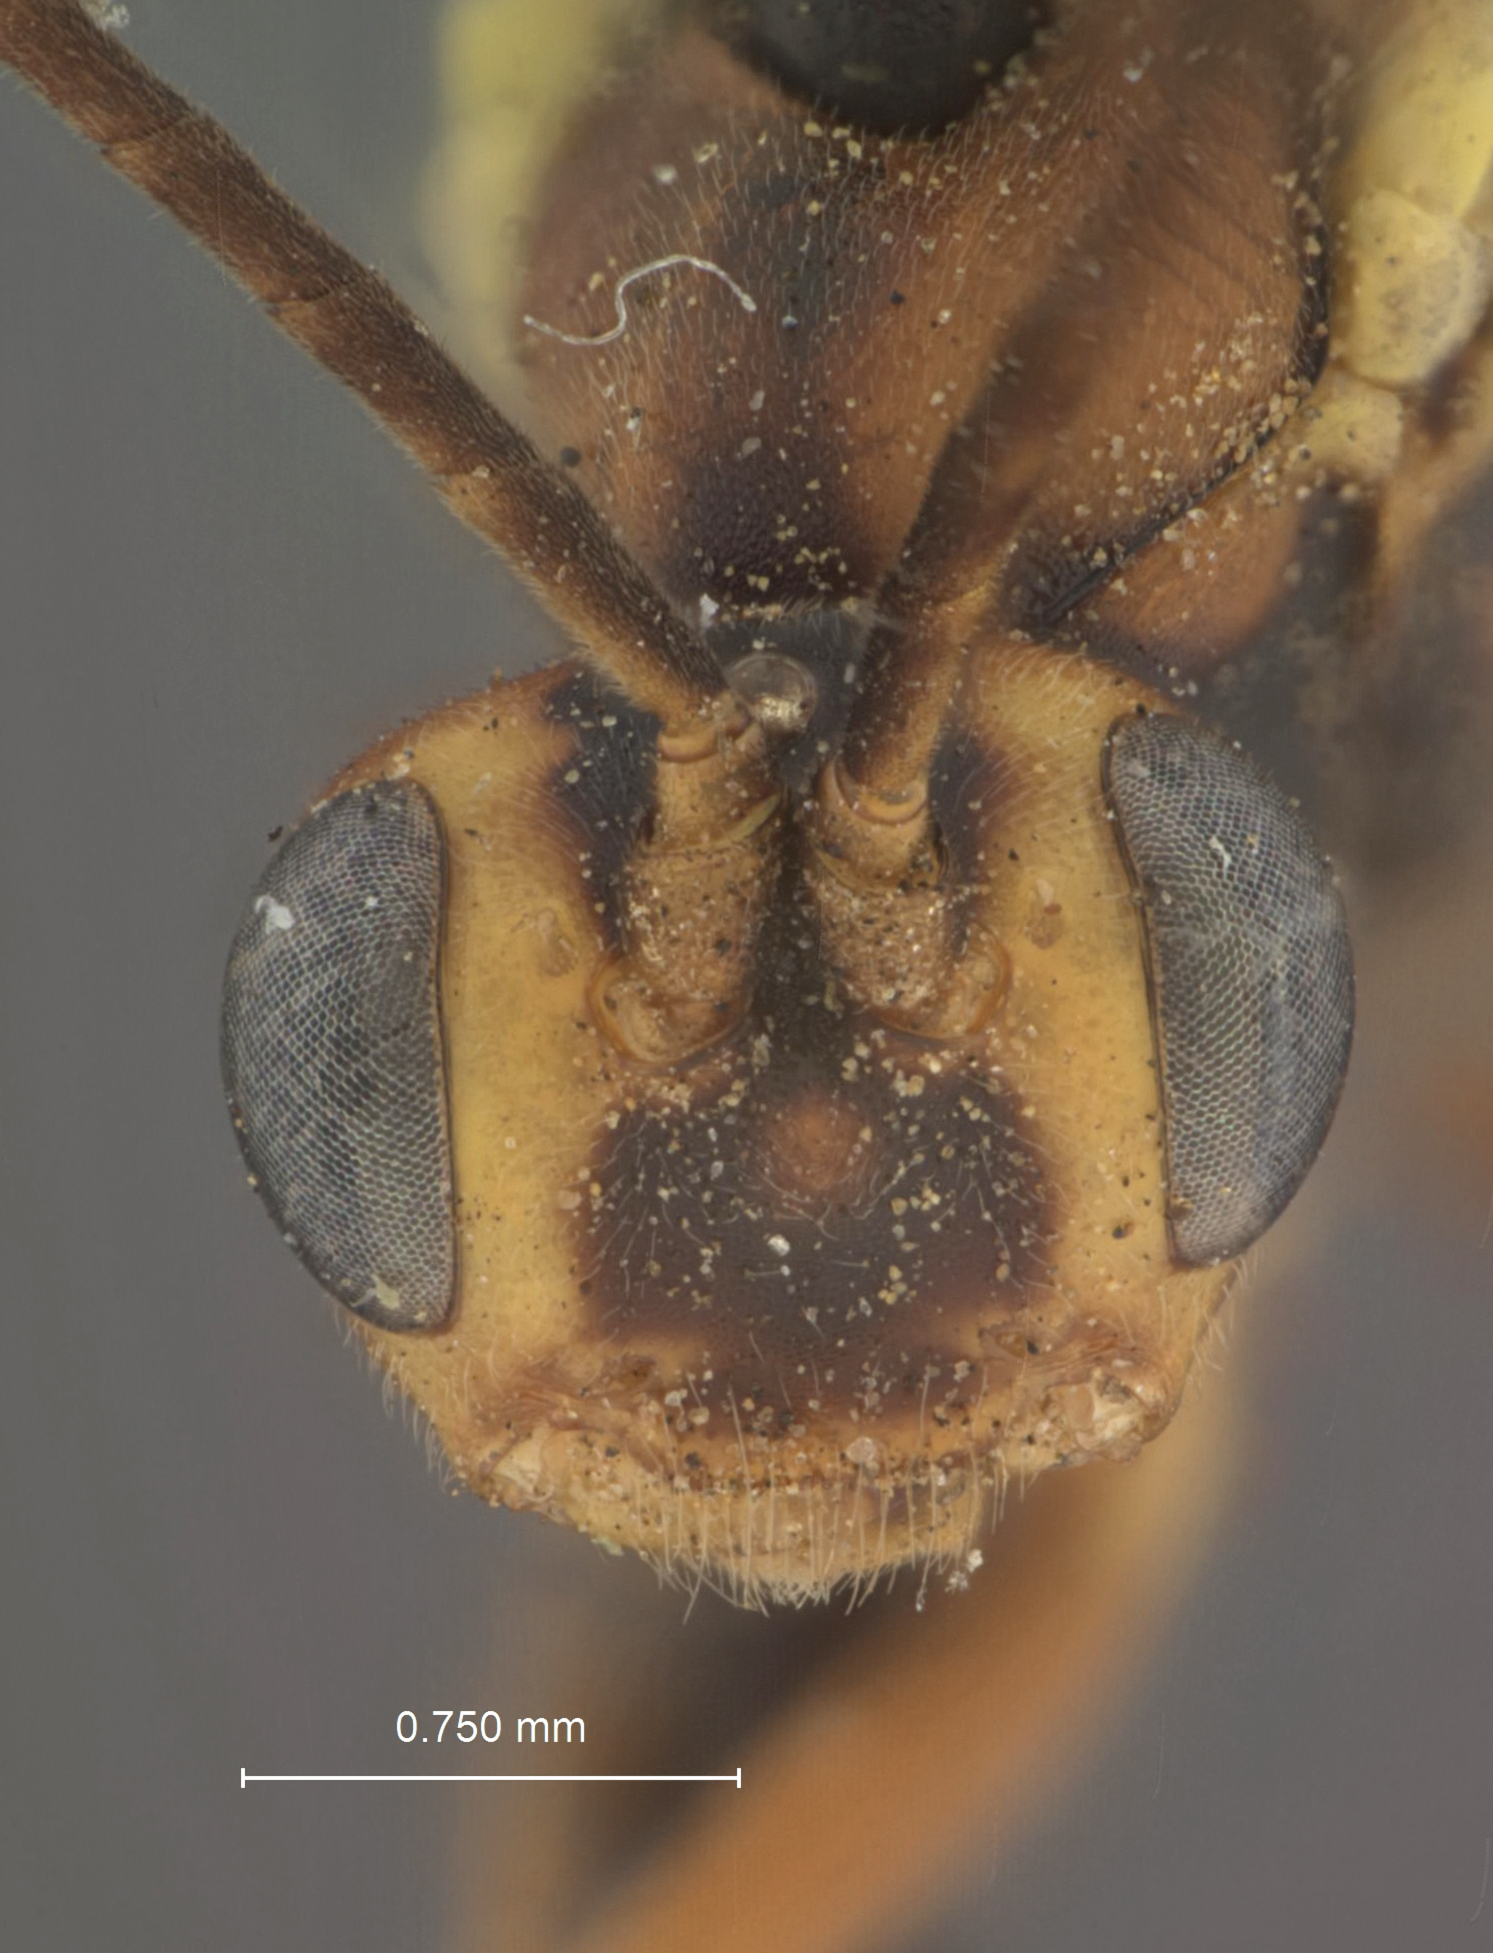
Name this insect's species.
Perilissus tomostethi
